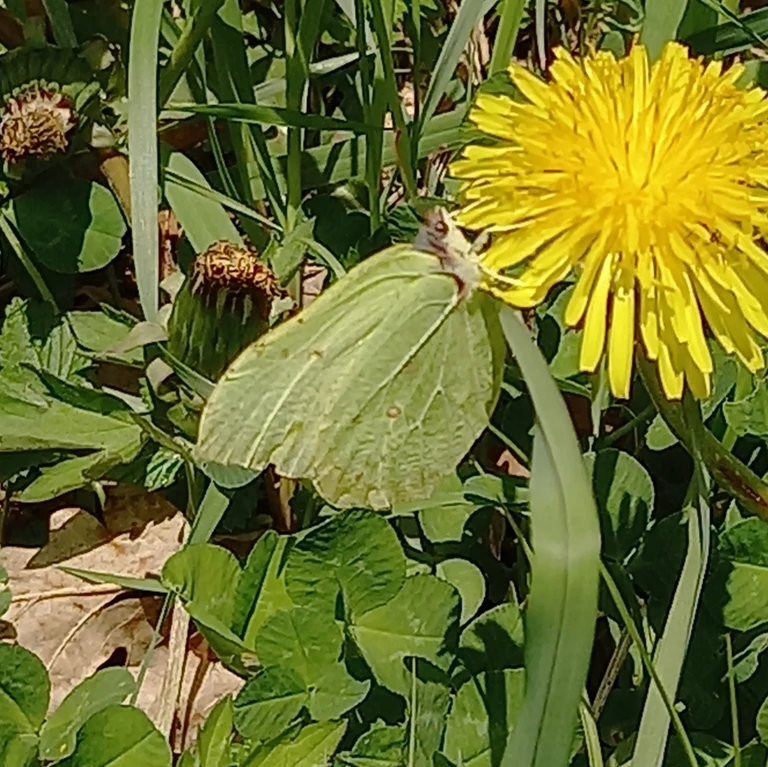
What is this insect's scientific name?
Gonepteryx rhamni
